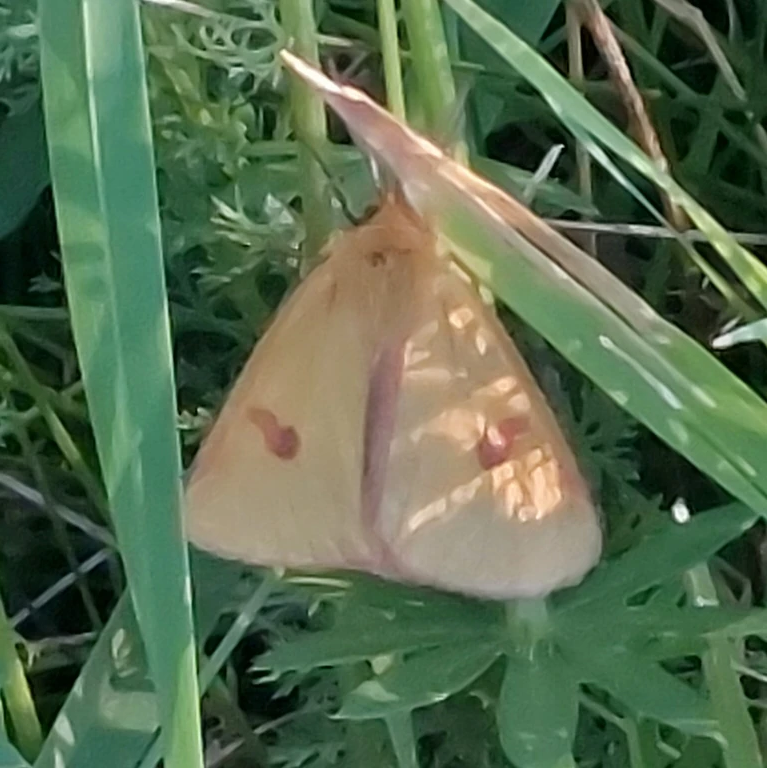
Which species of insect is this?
Diacrisia sannio
